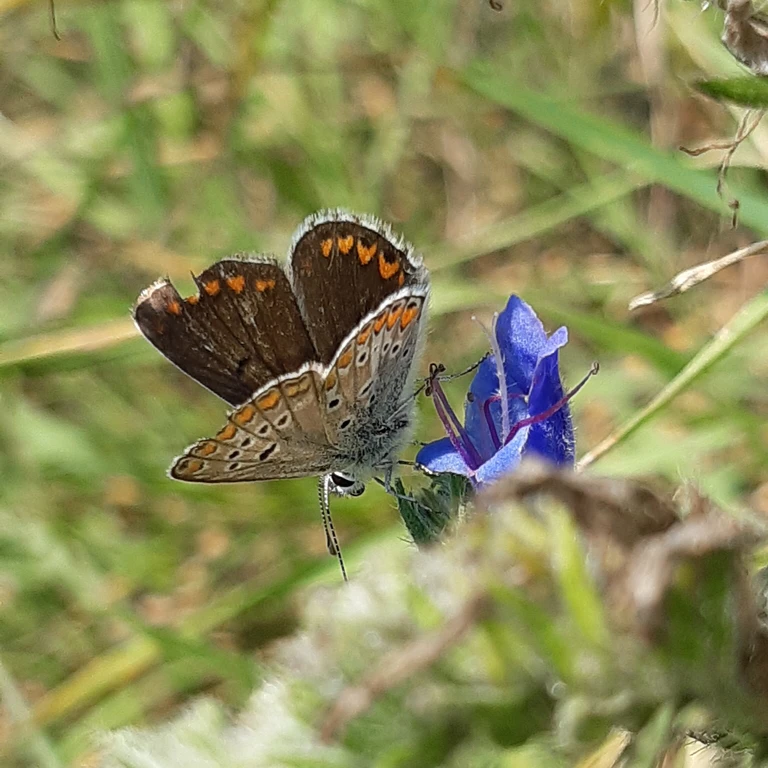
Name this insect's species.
Aricia agestis/artaxerxes
